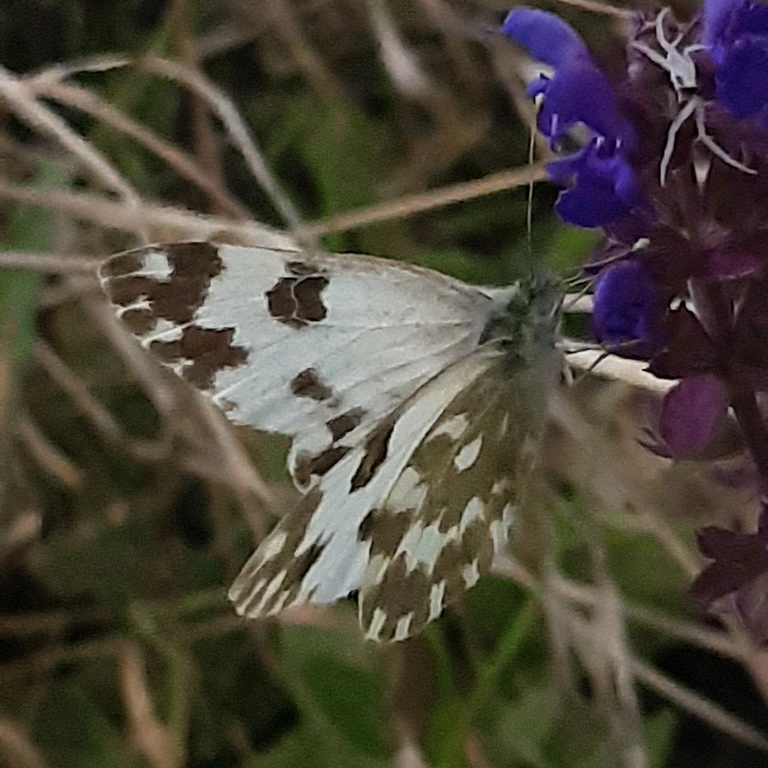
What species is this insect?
Pontia edusa
